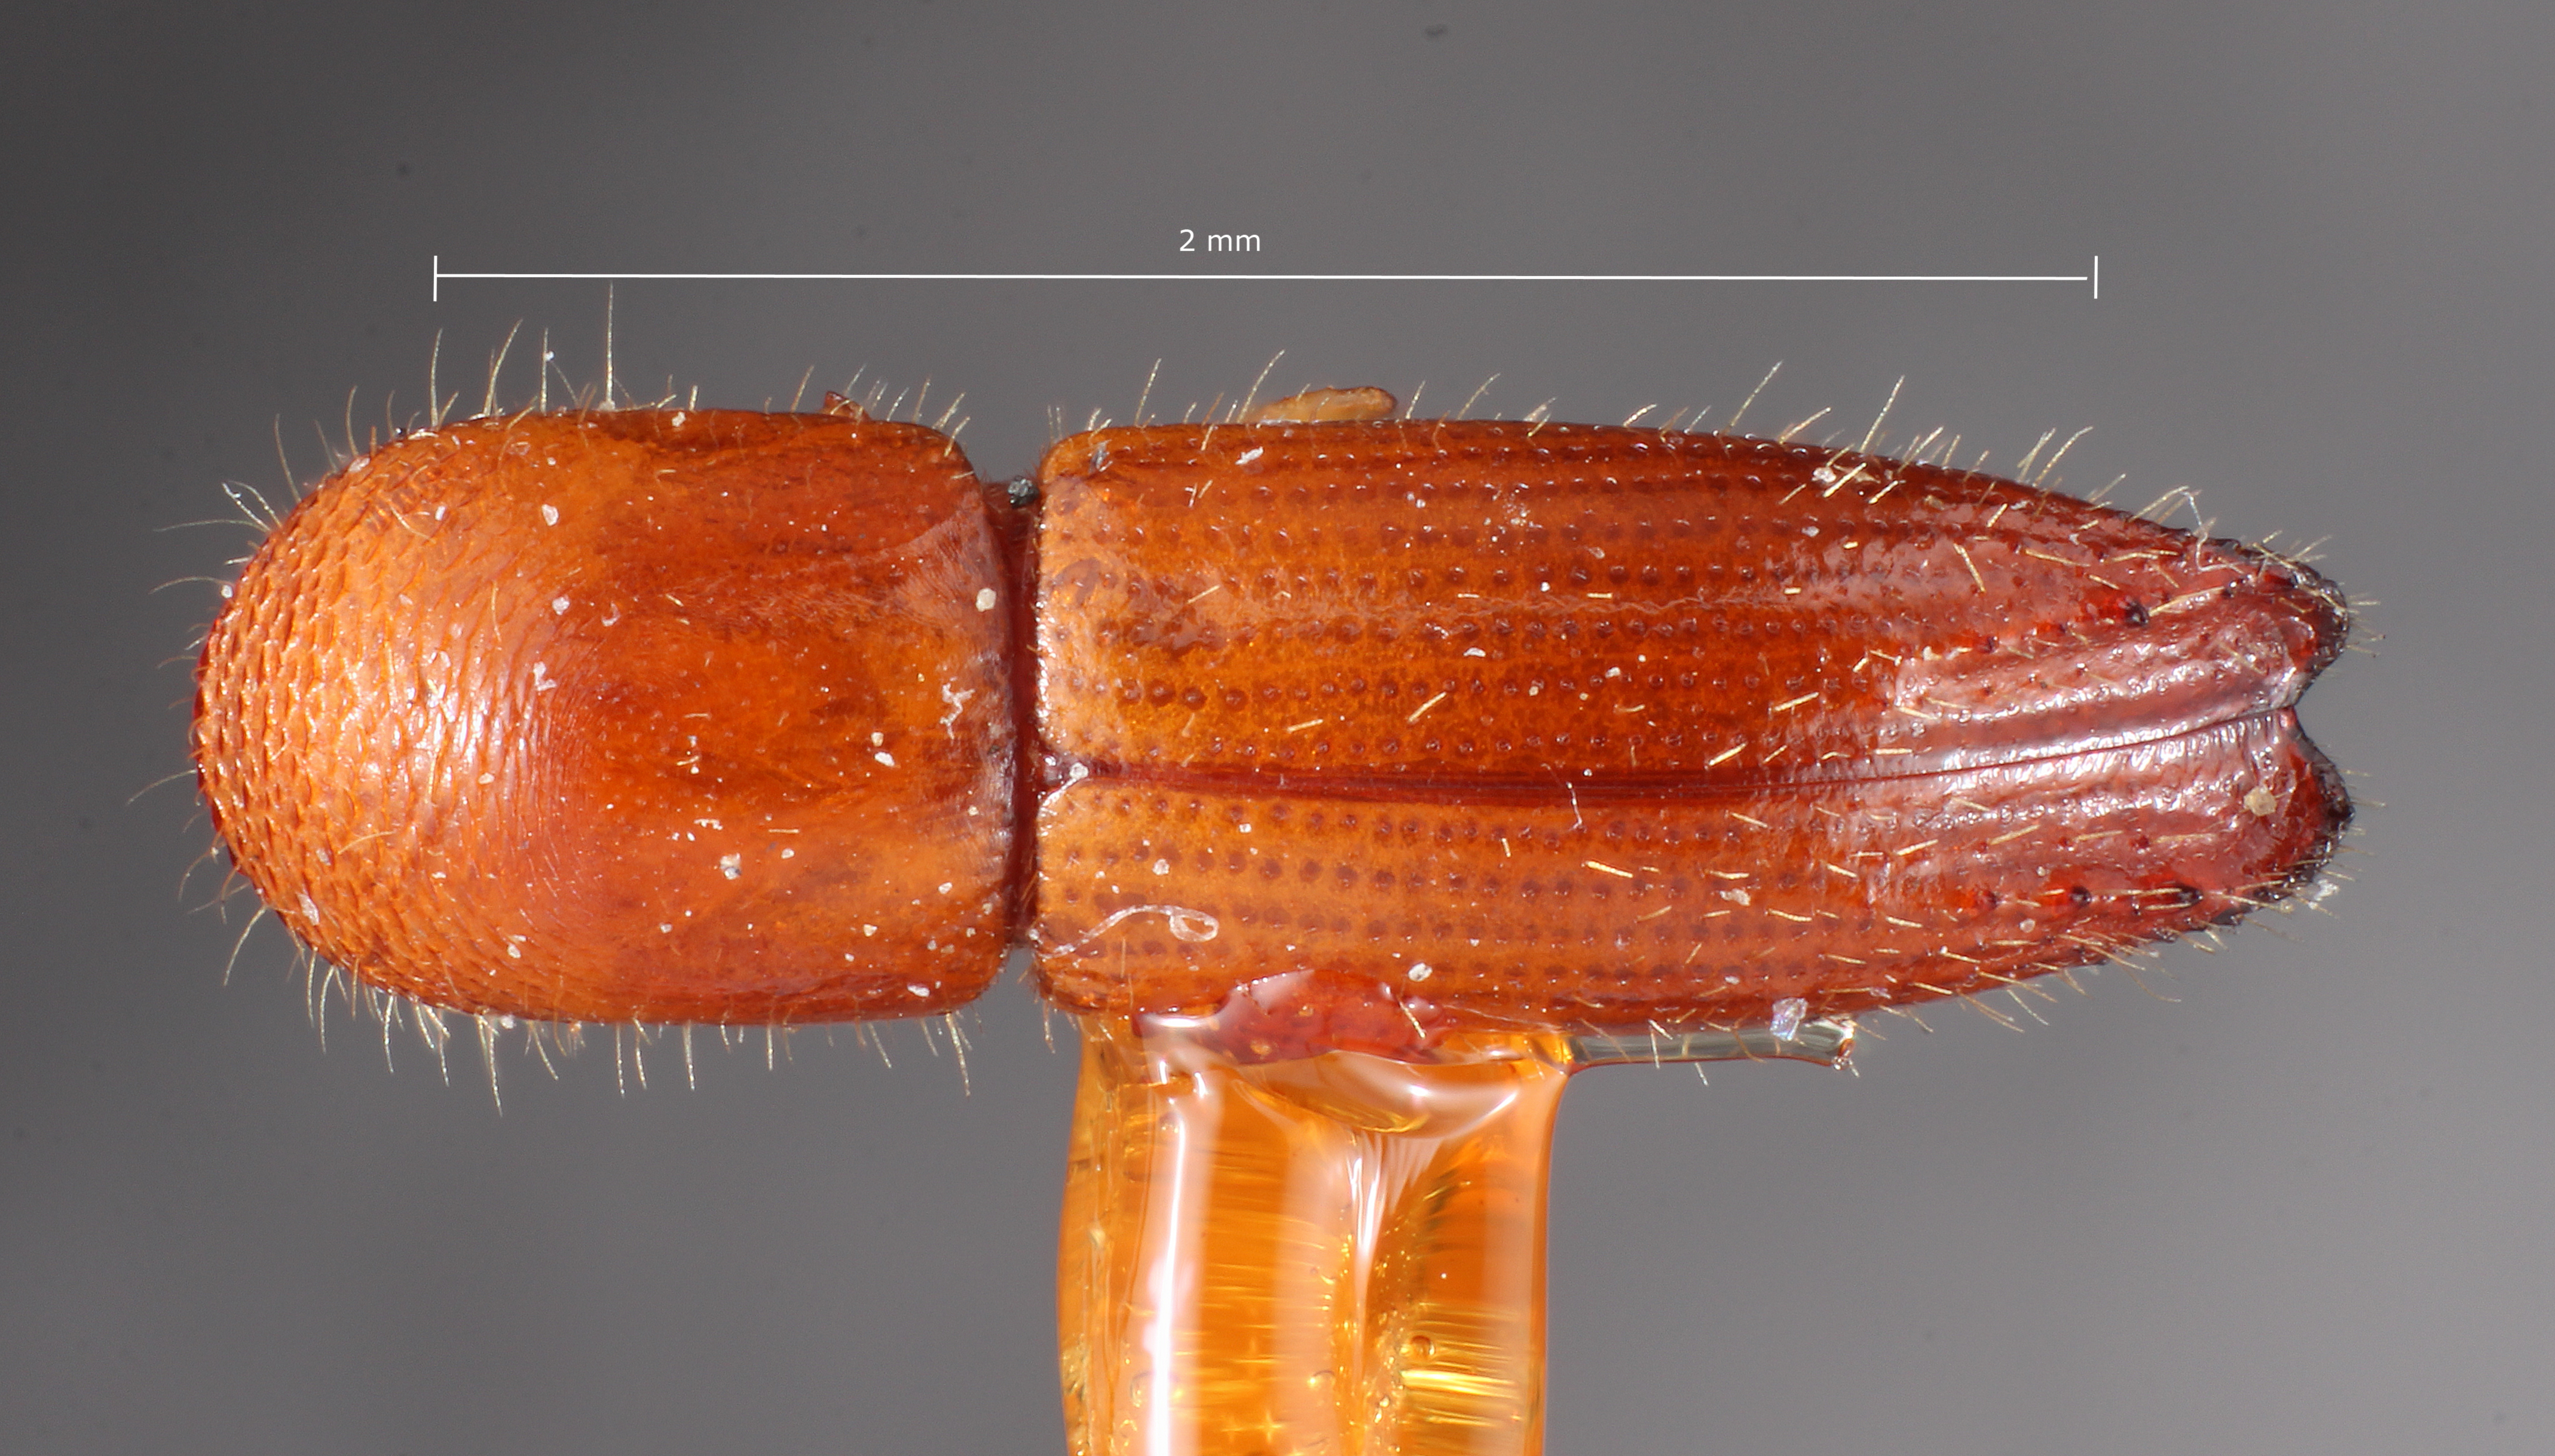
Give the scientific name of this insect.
Coptoborus emarginatus
